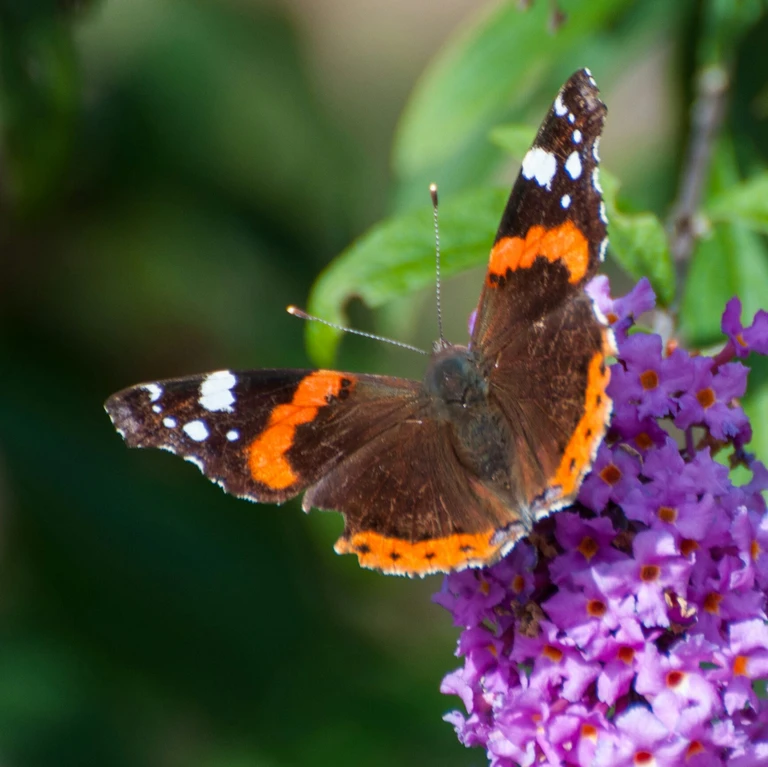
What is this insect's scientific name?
Vanessa atalanta
